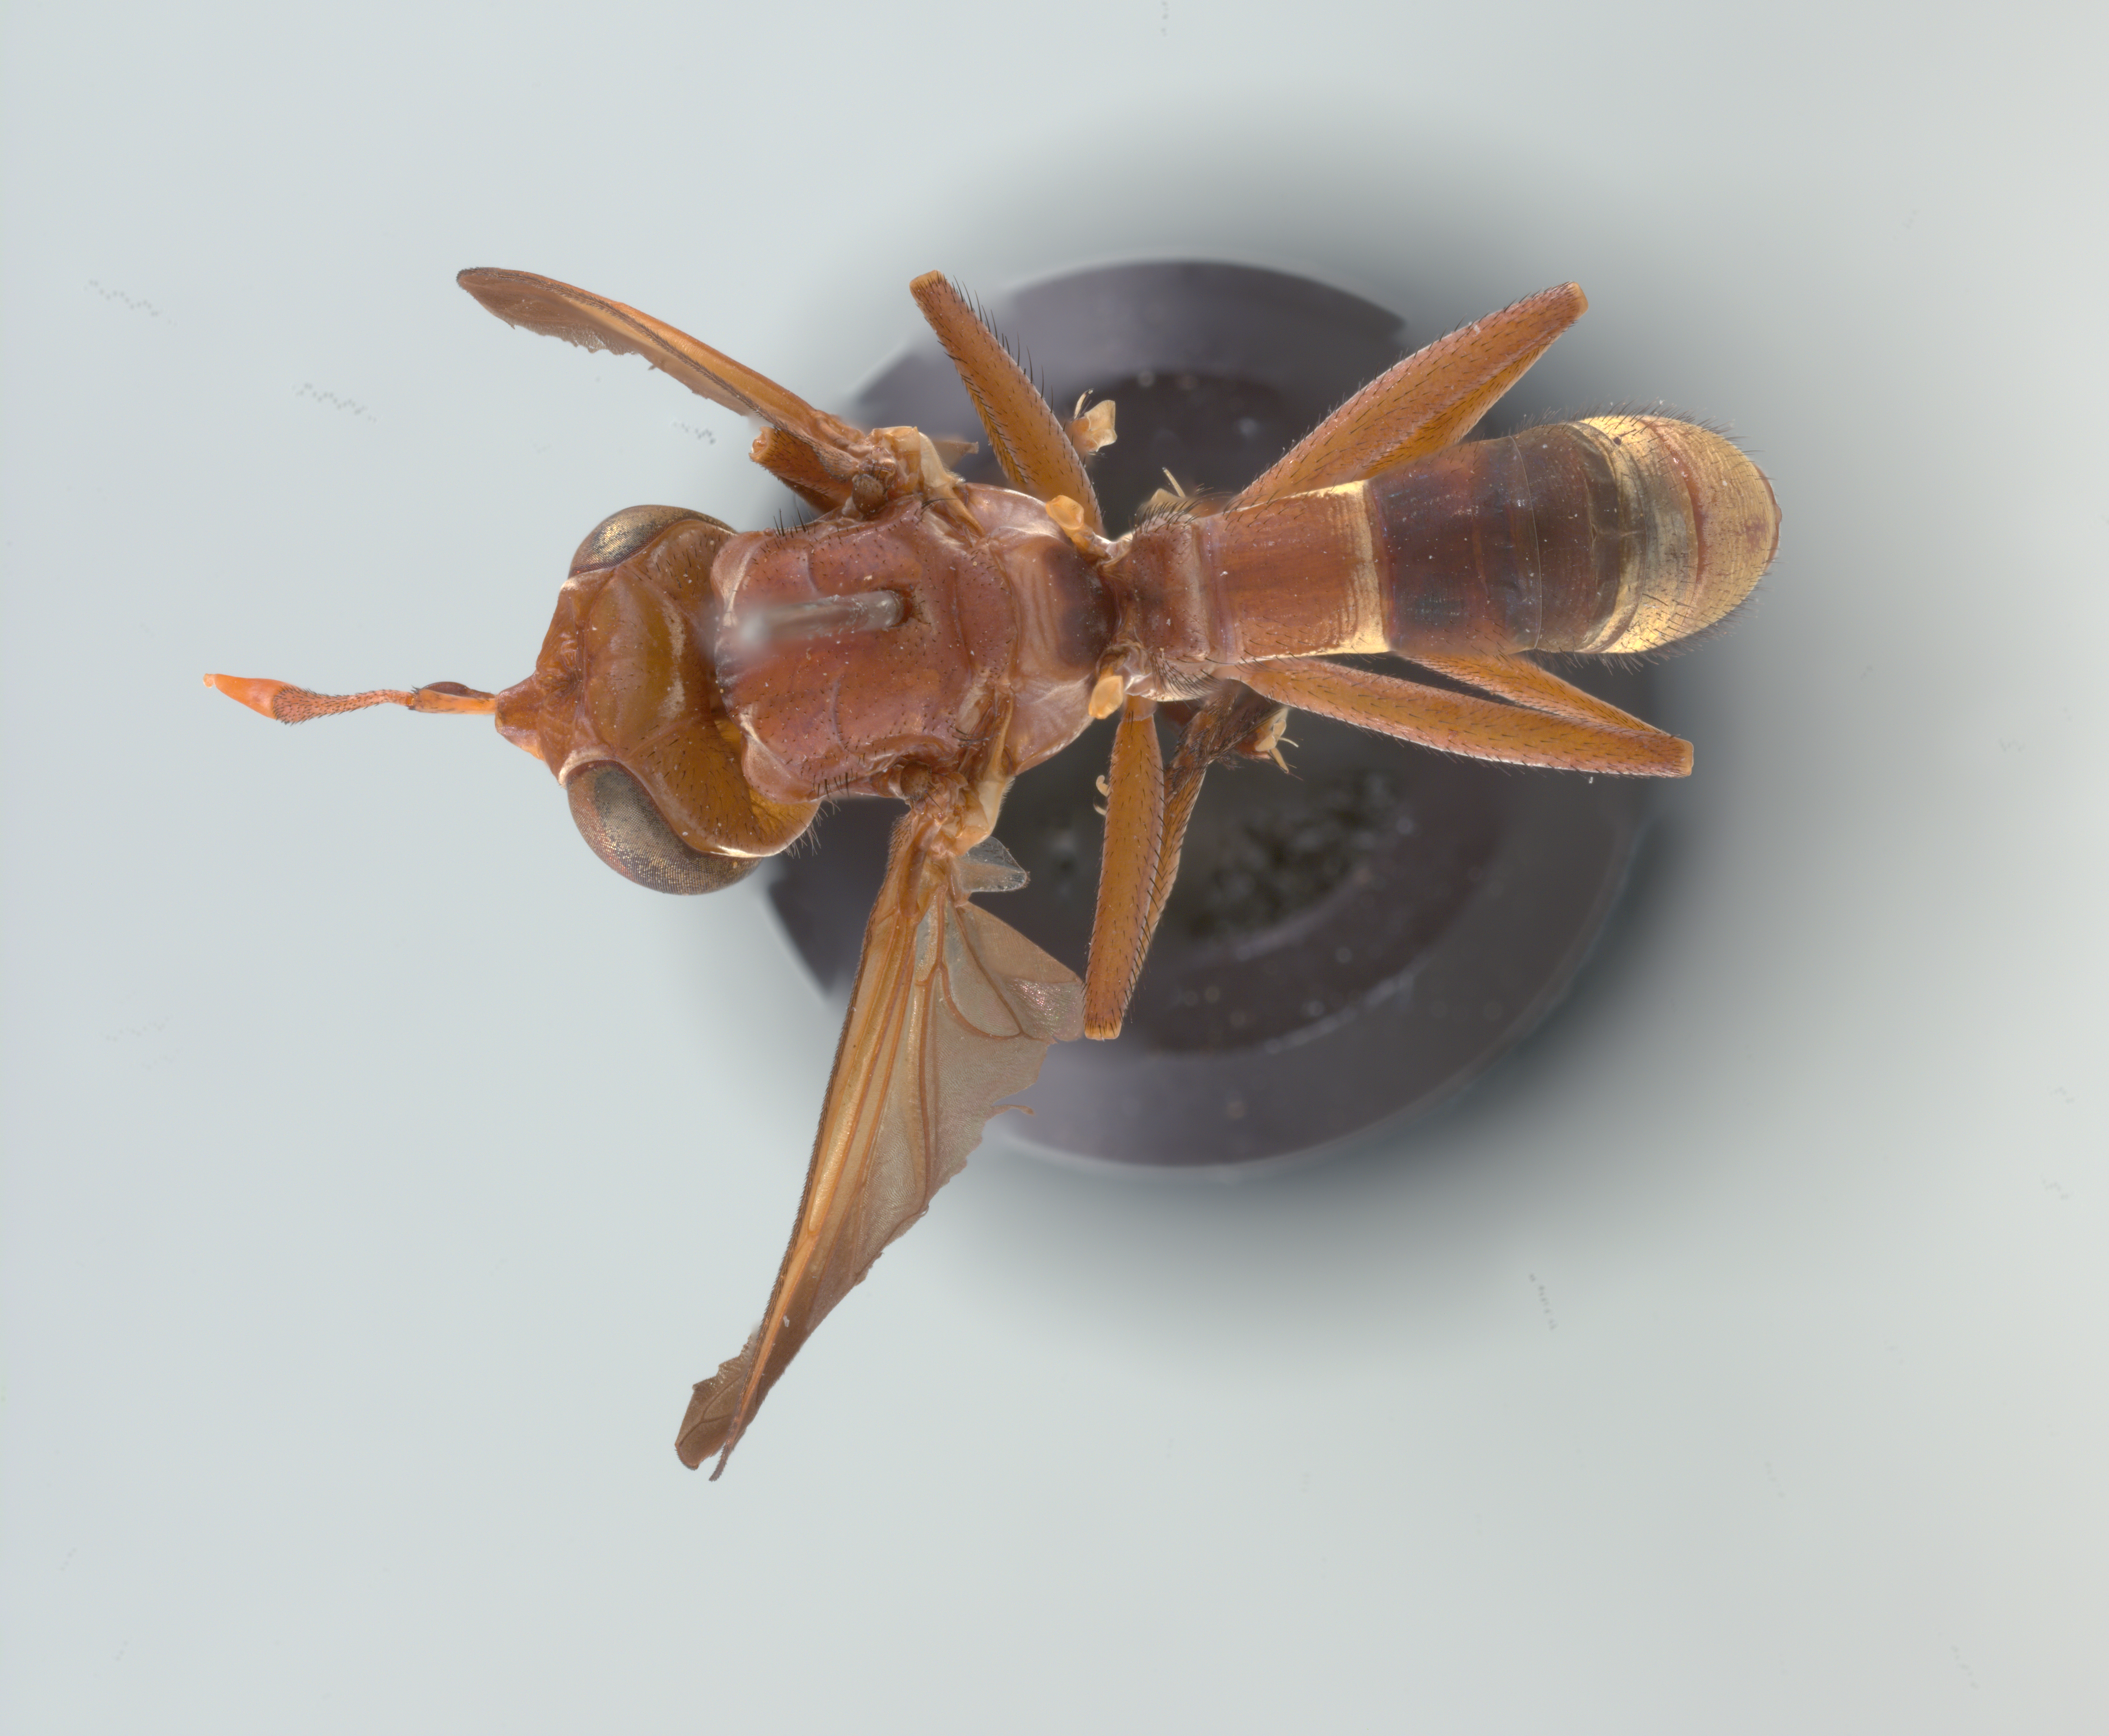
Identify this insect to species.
Conops nubeculipennis (also Conops nubeculosus)
